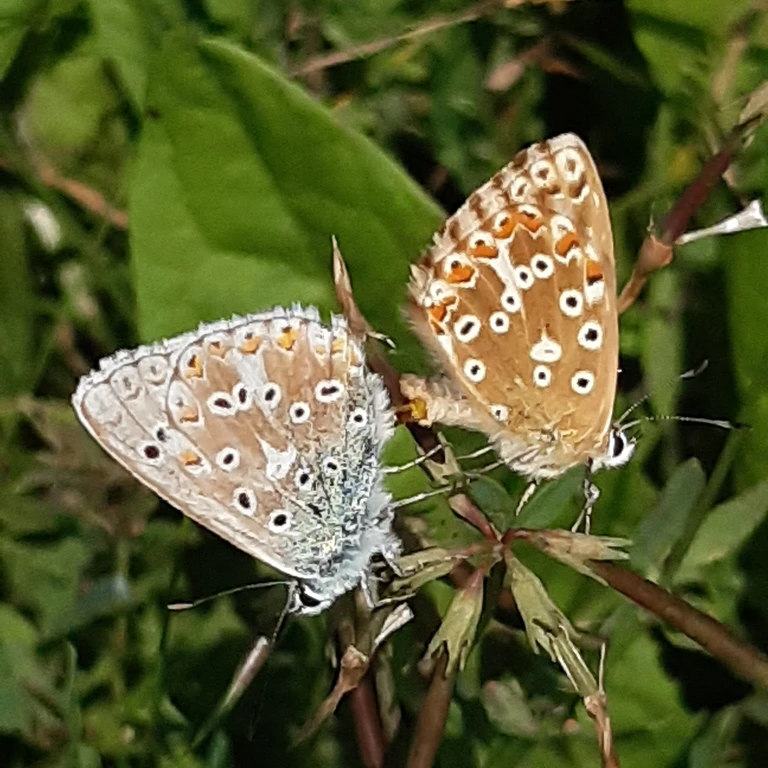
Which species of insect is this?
Lysandra coridon
